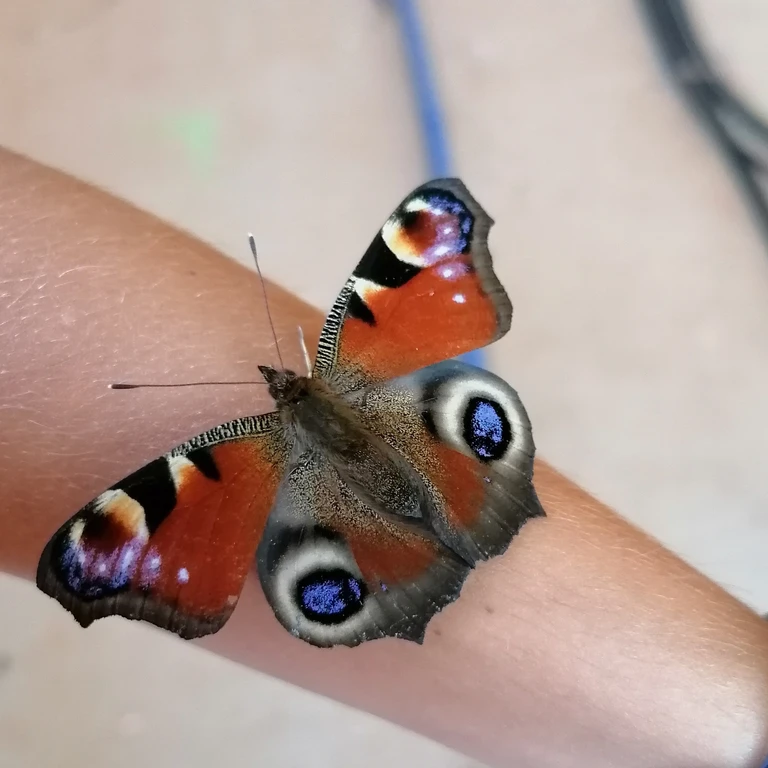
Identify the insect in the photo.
Aglais io
